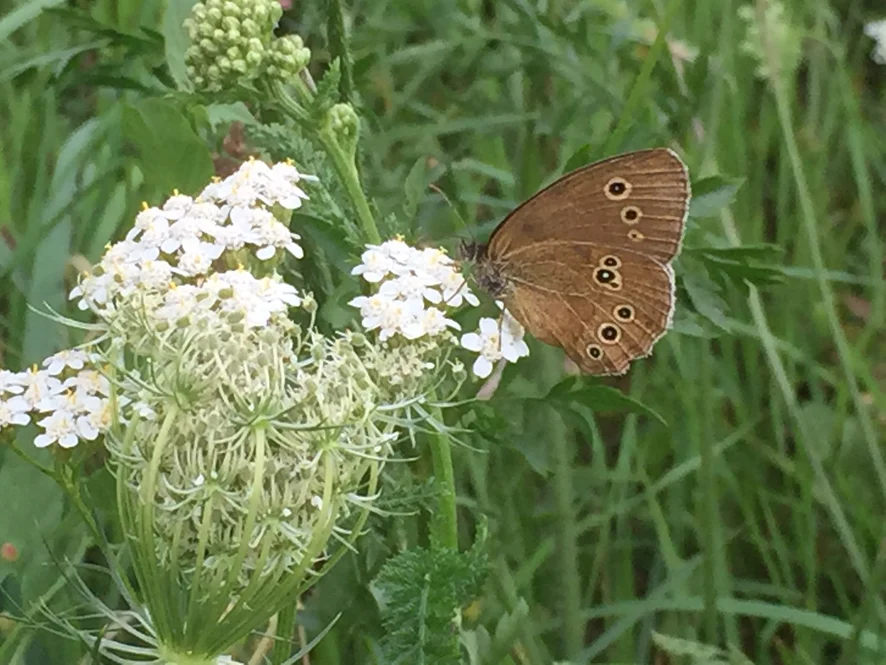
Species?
Aphantopus hyperantus
